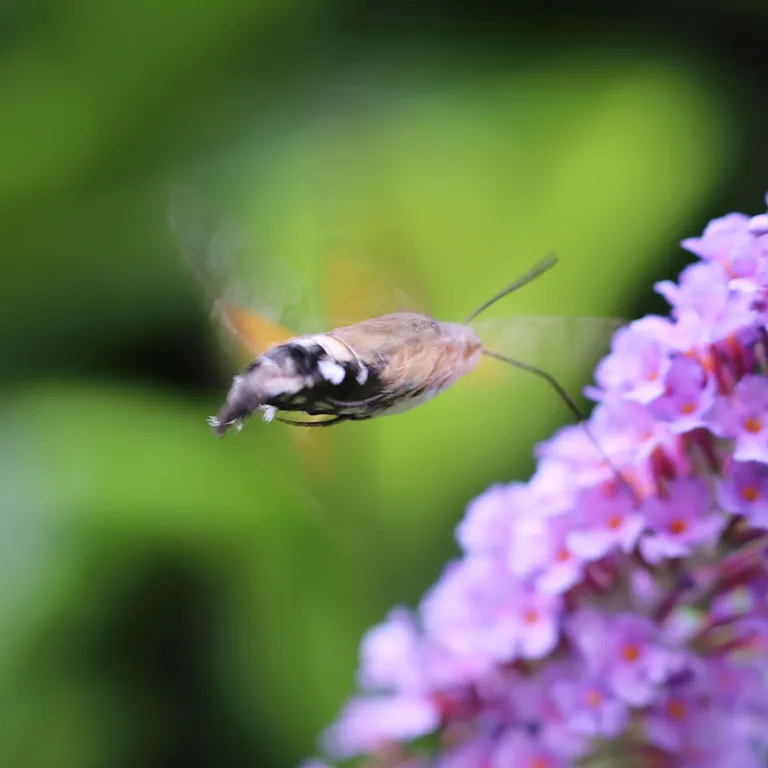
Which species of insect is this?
Macroglossum stellatarum
